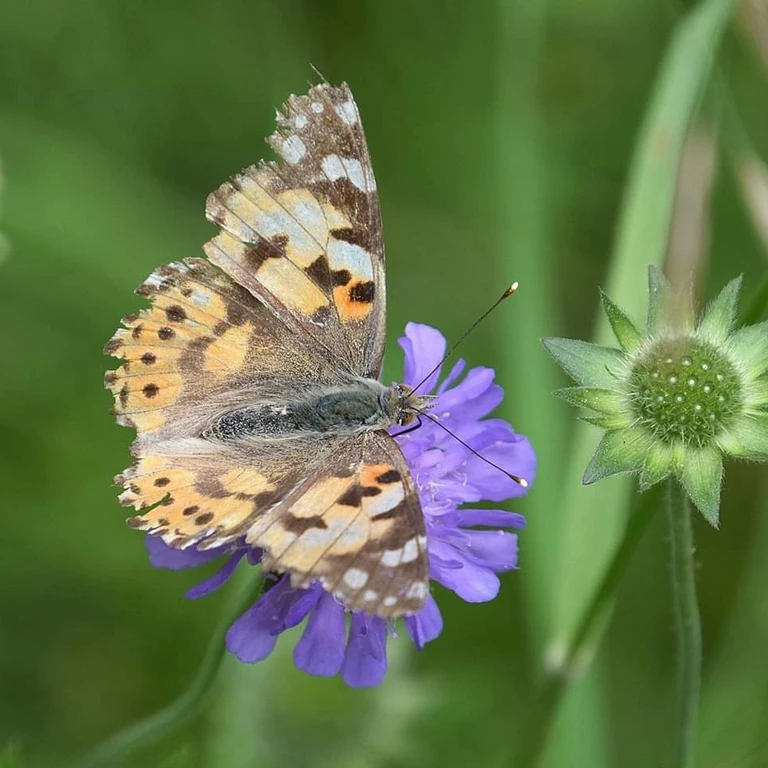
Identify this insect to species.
Vanessa cardui
